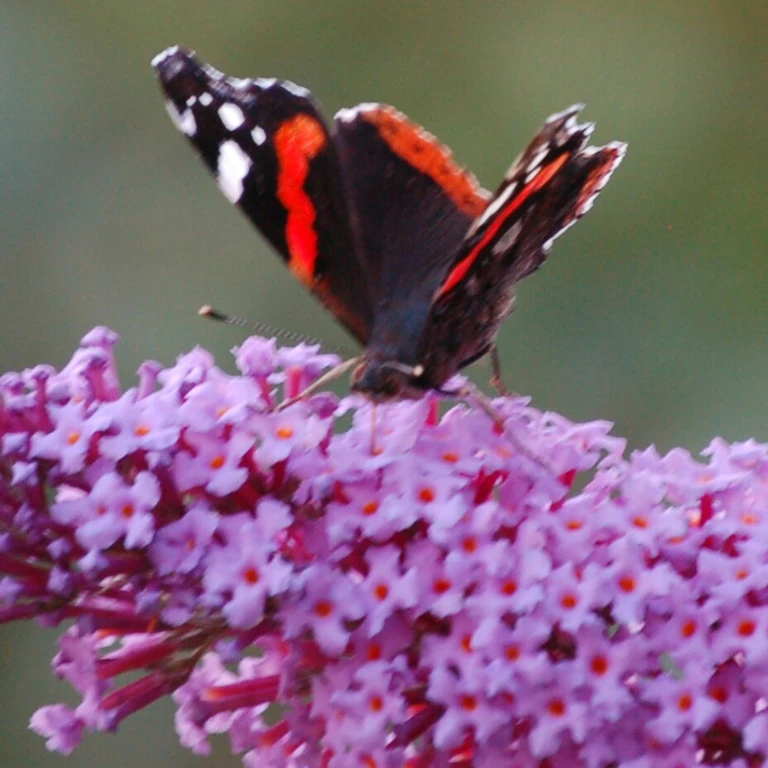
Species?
Vanessa atalanta
